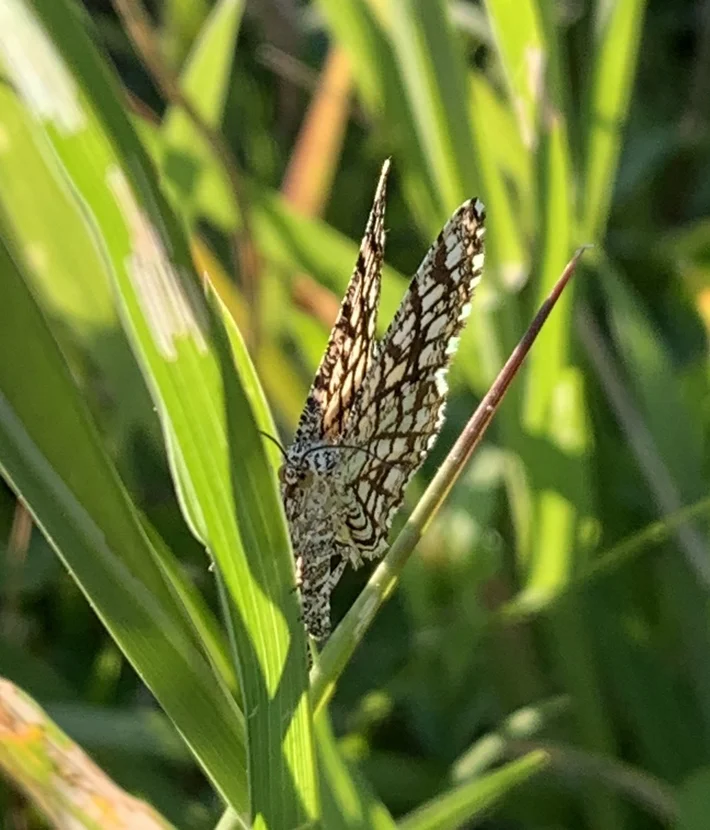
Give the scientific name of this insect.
Chiasmia clathrata
